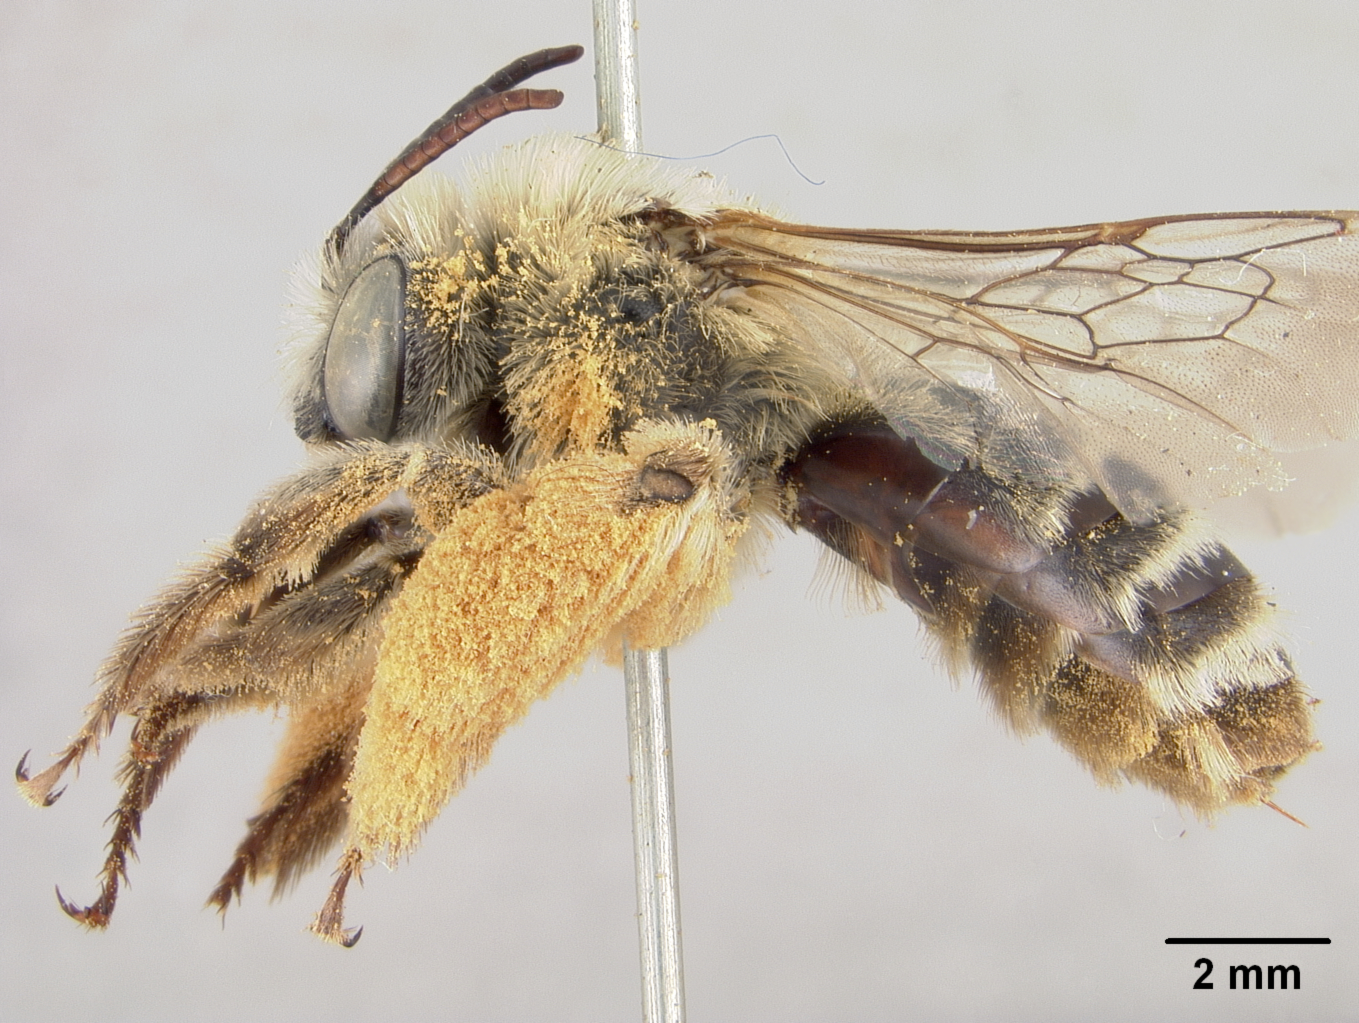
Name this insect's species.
Melissodes blakei
